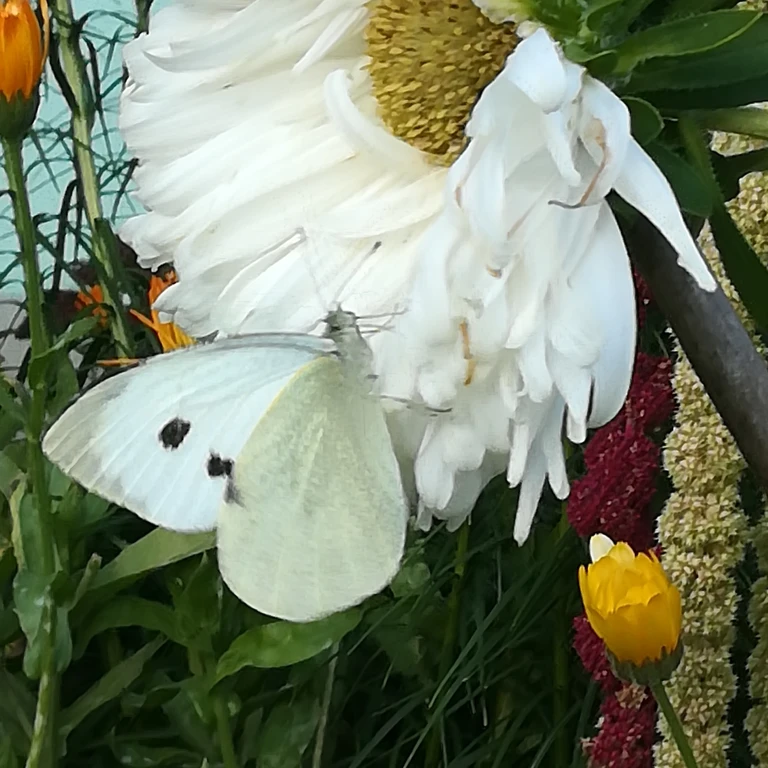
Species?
Pieris brassicae
